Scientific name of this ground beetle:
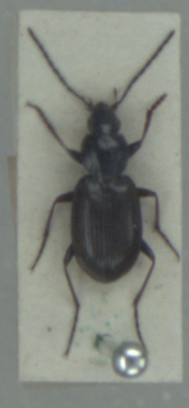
Agonum fuliginosum
